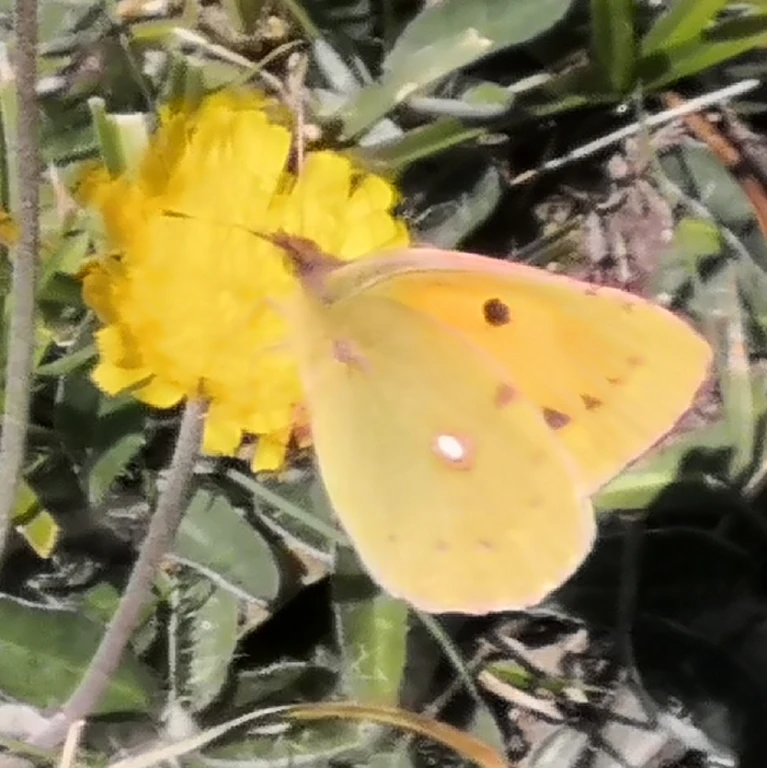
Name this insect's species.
Colias croceus
